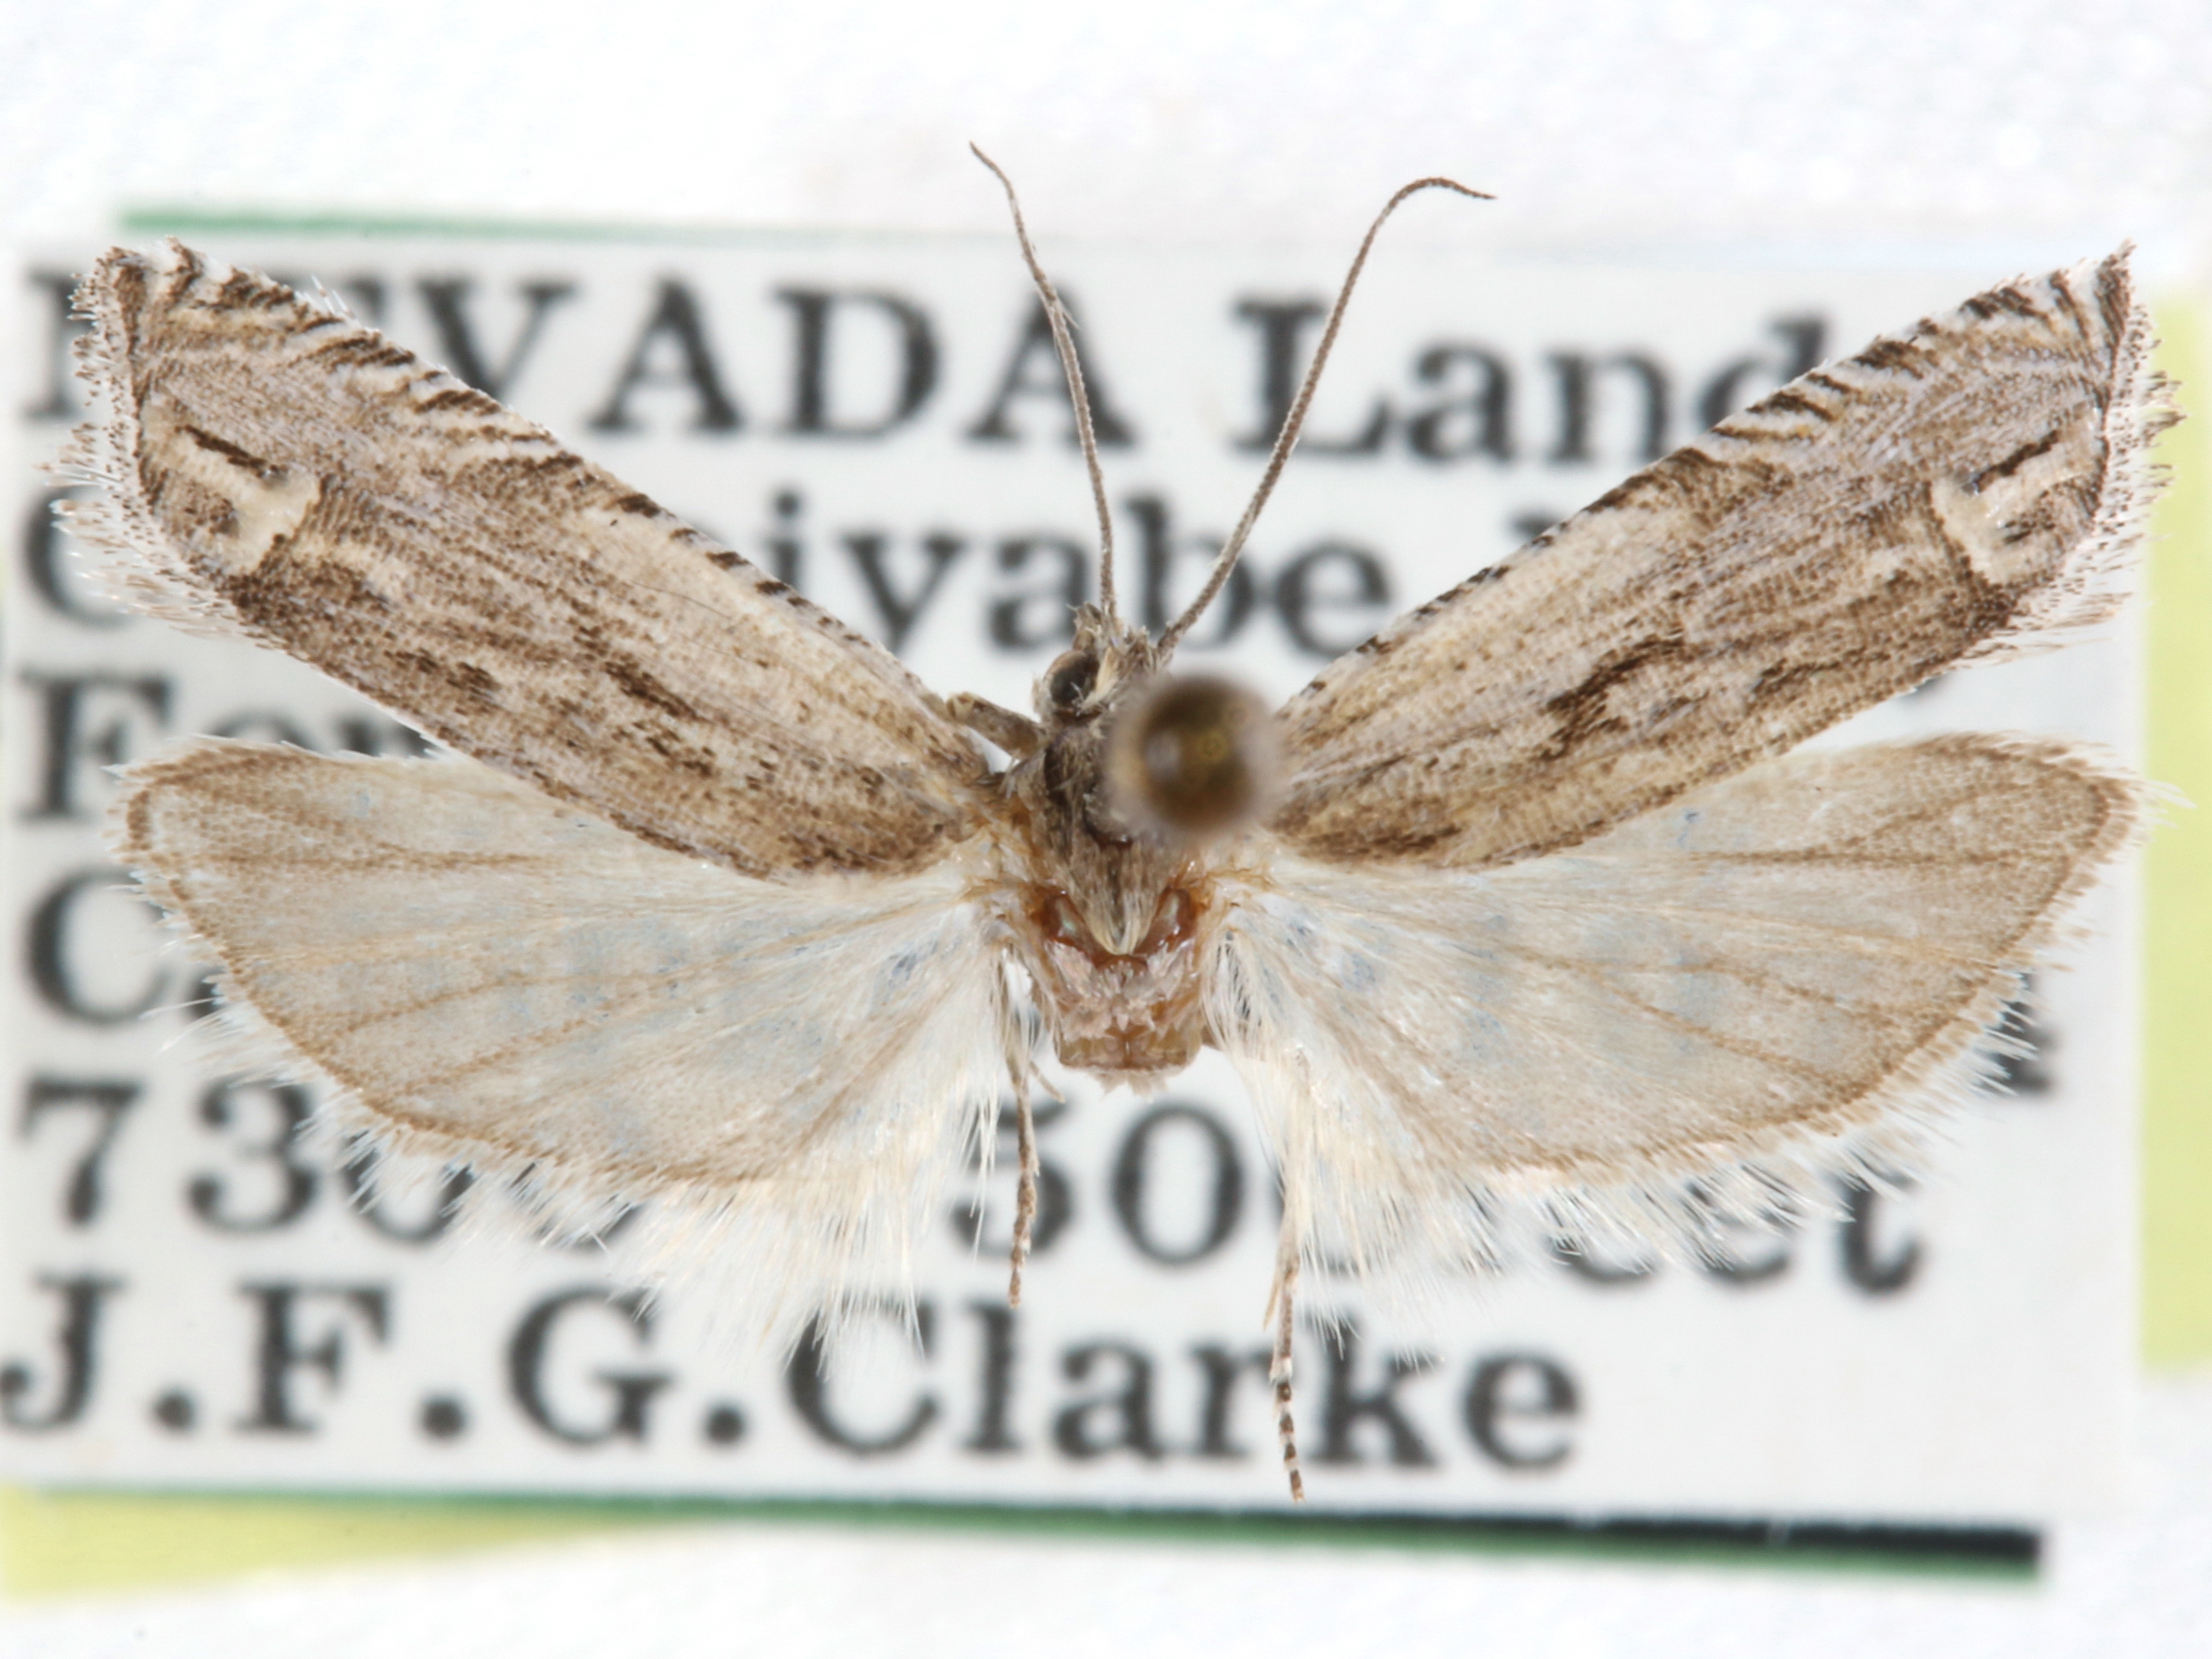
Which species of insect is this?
Eucosma migratana
